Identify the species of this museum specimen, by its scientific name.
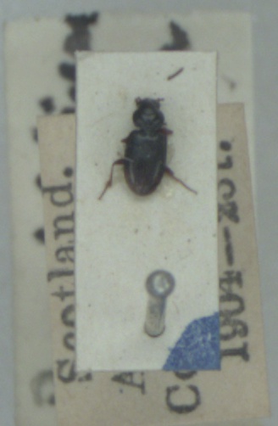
Bembidion guttula
